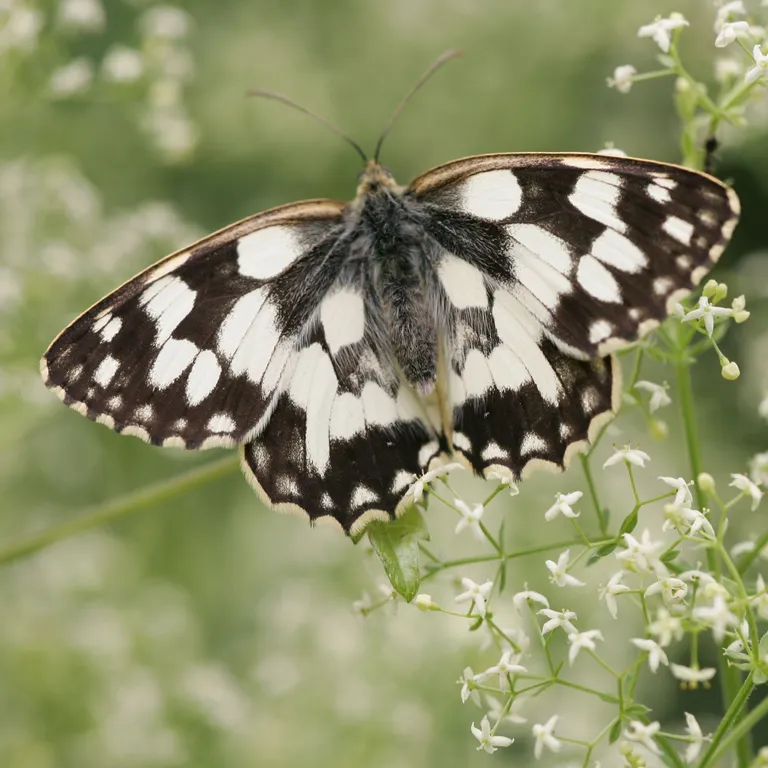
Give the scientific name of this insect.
Melanargia galathea
